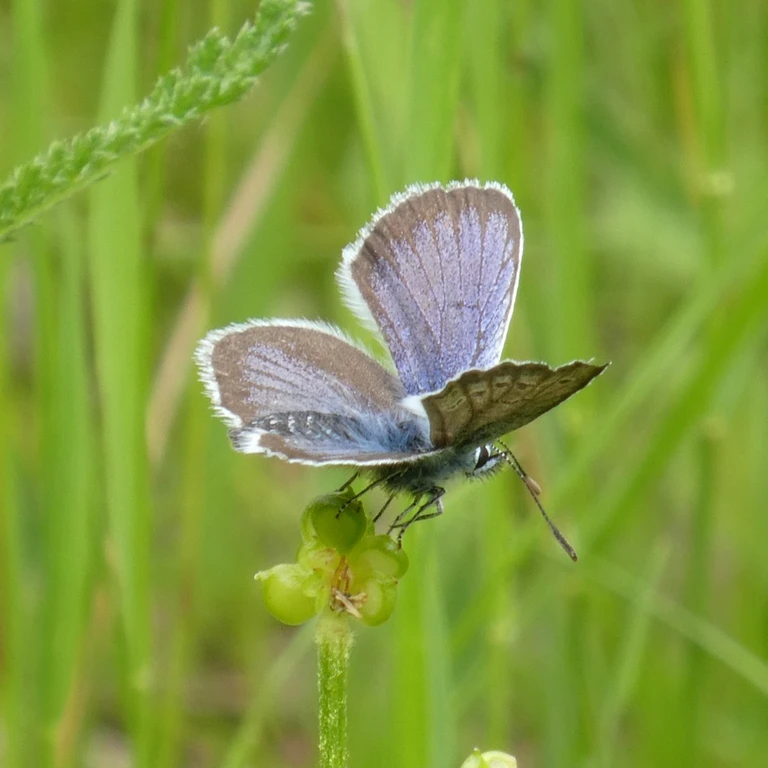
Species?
Plebejus argus
